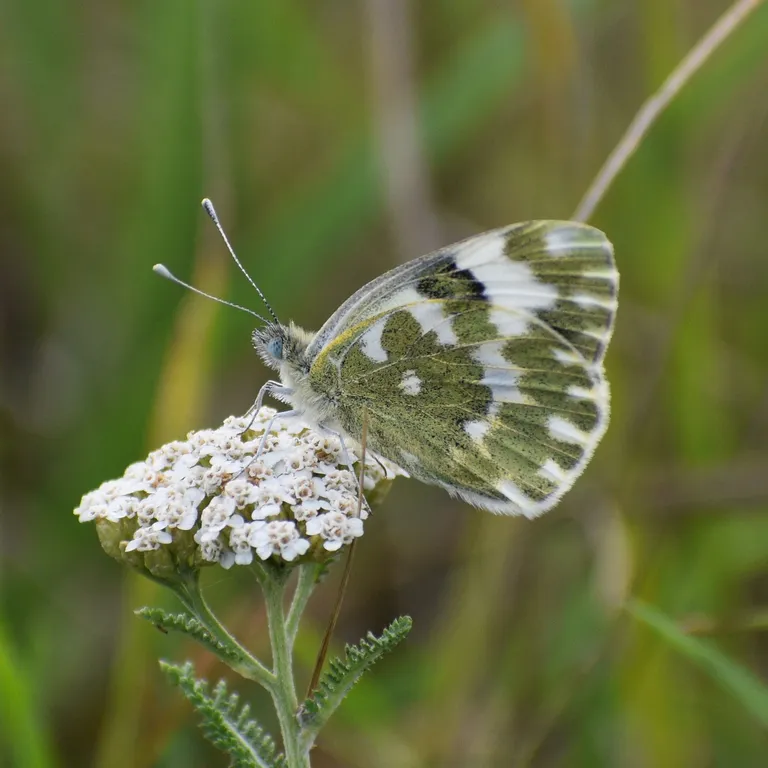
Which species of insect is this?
Pontia edusa
